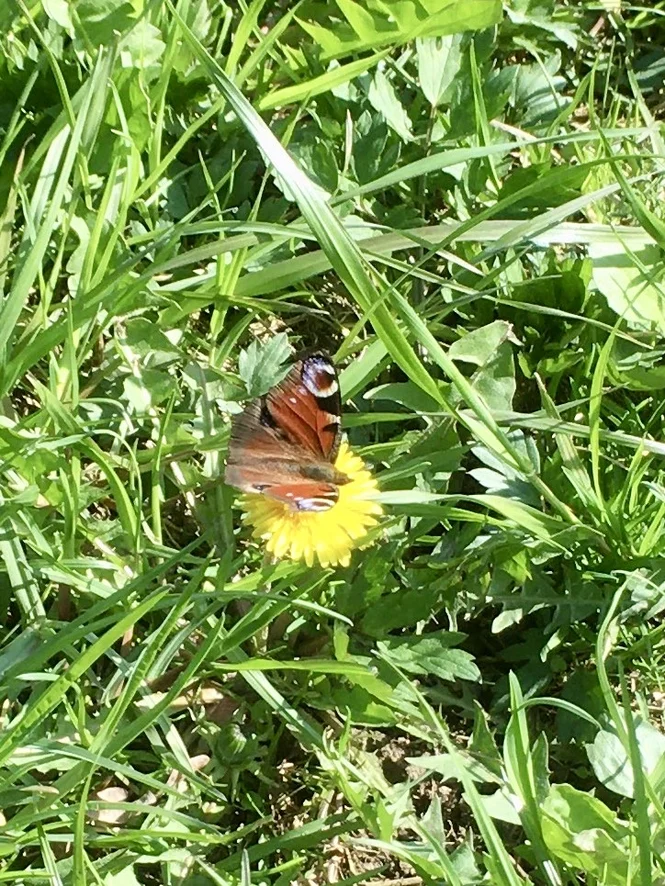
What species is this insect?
Aglais io
